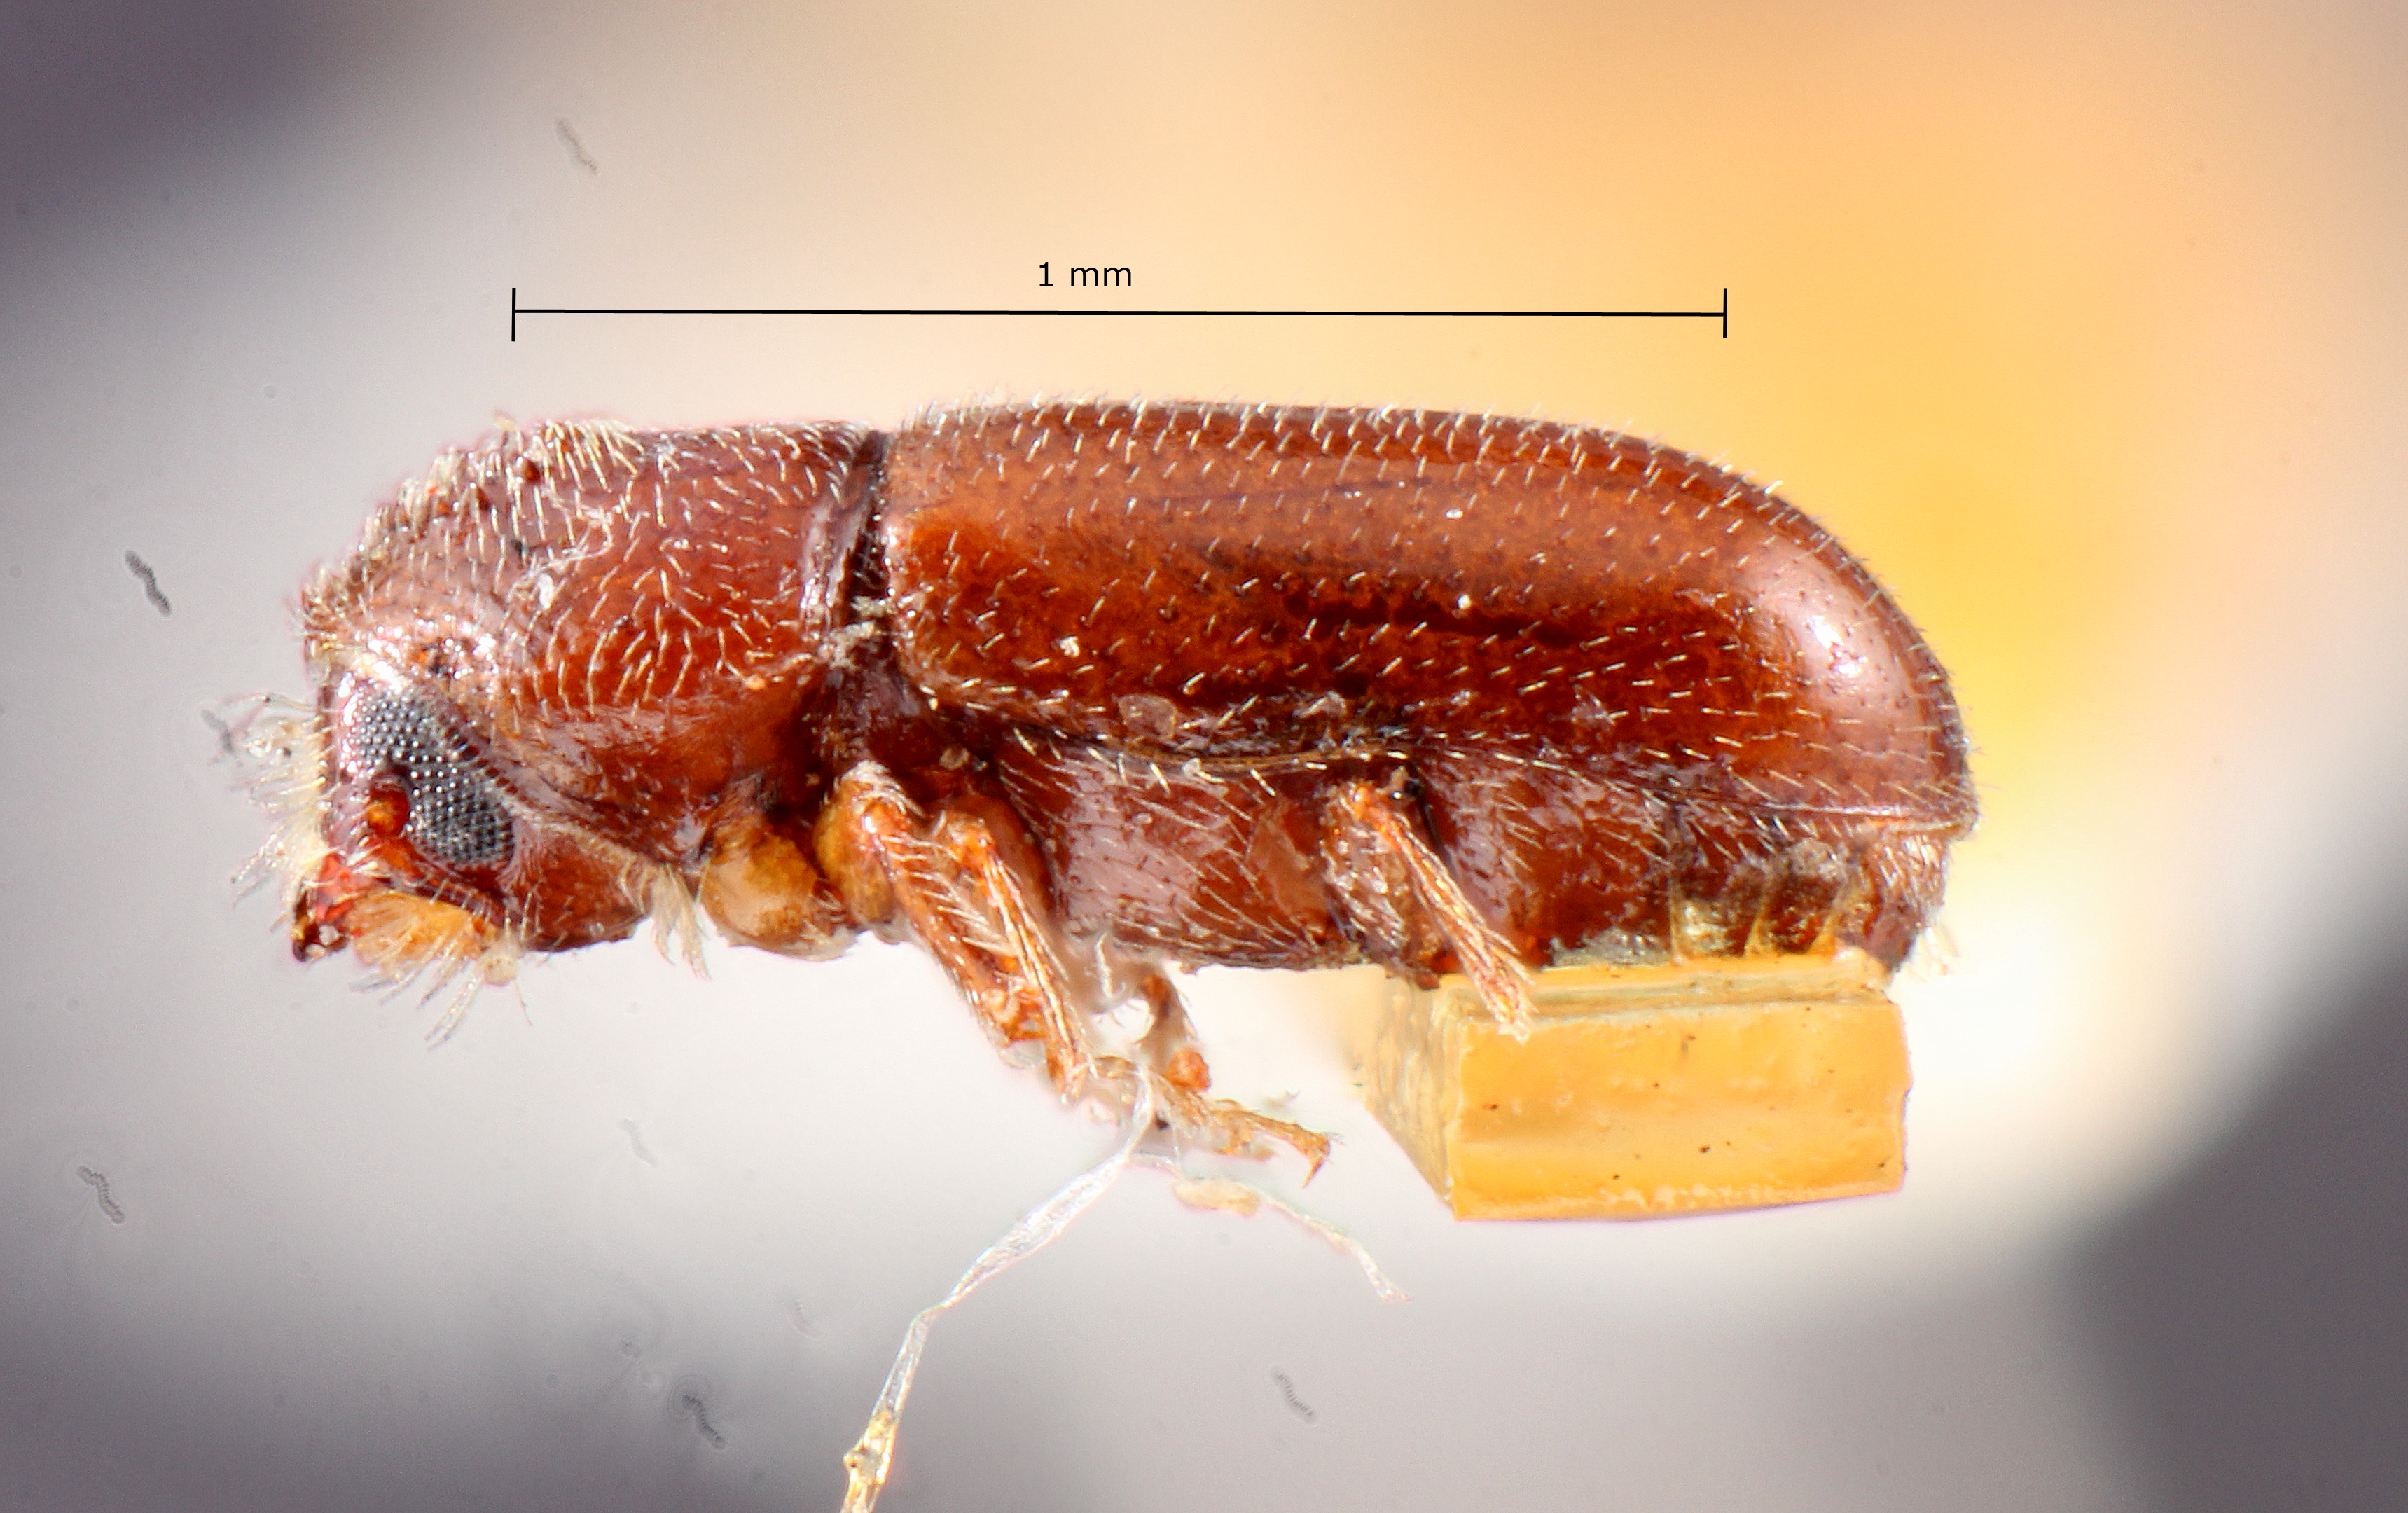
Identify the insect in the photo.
Pityophthorus socius
